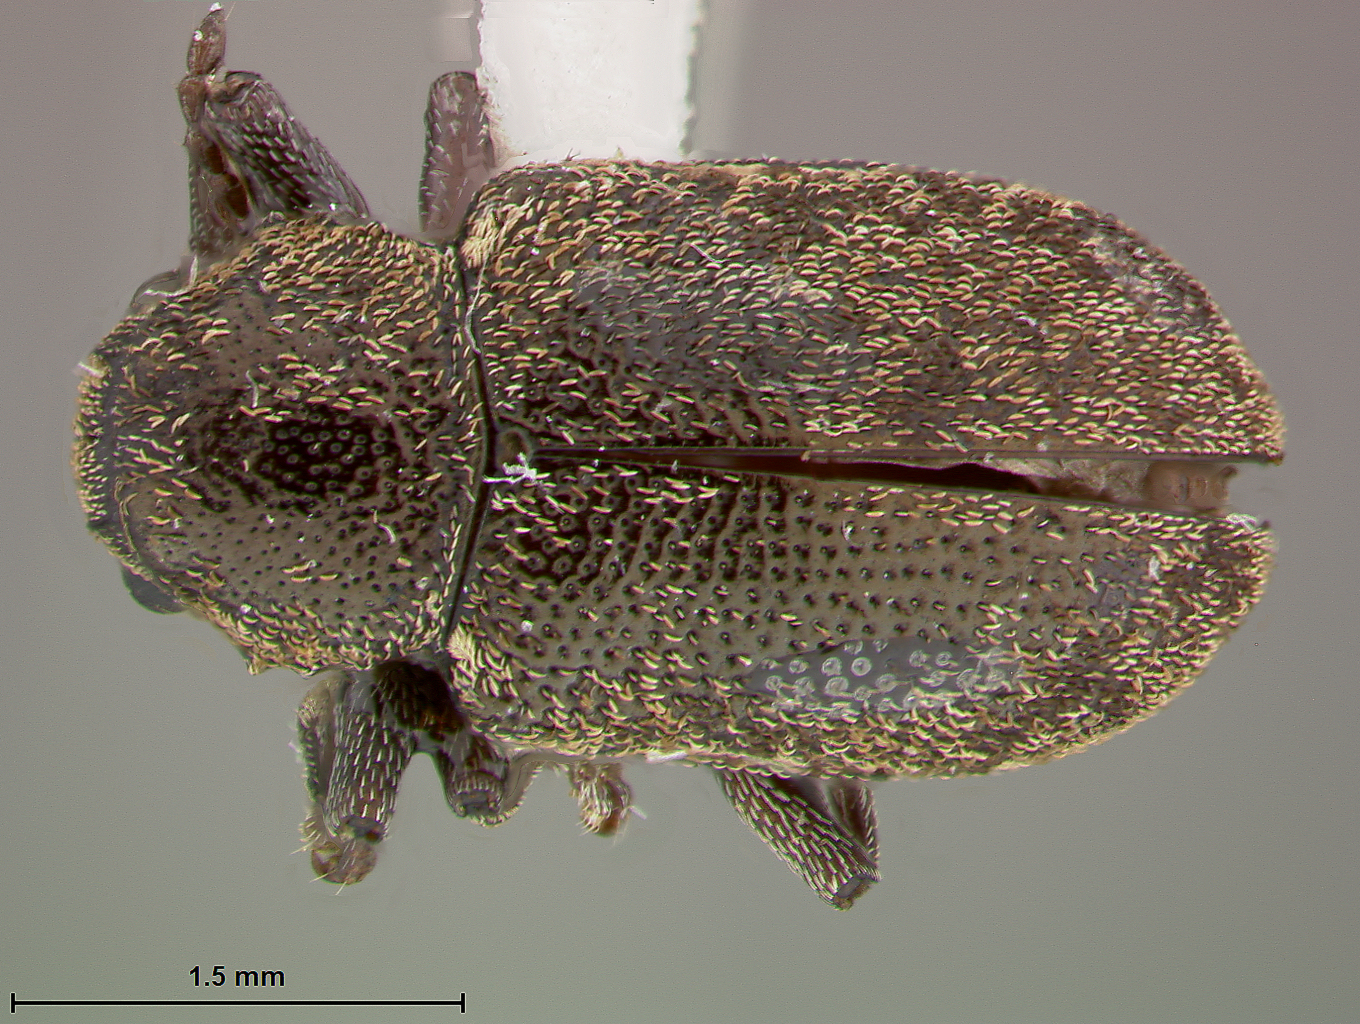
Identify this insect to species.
Myochrous elachius
